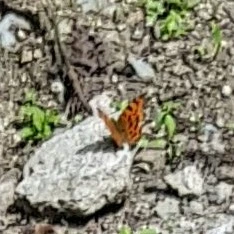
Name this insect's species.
Polygonia c-album
